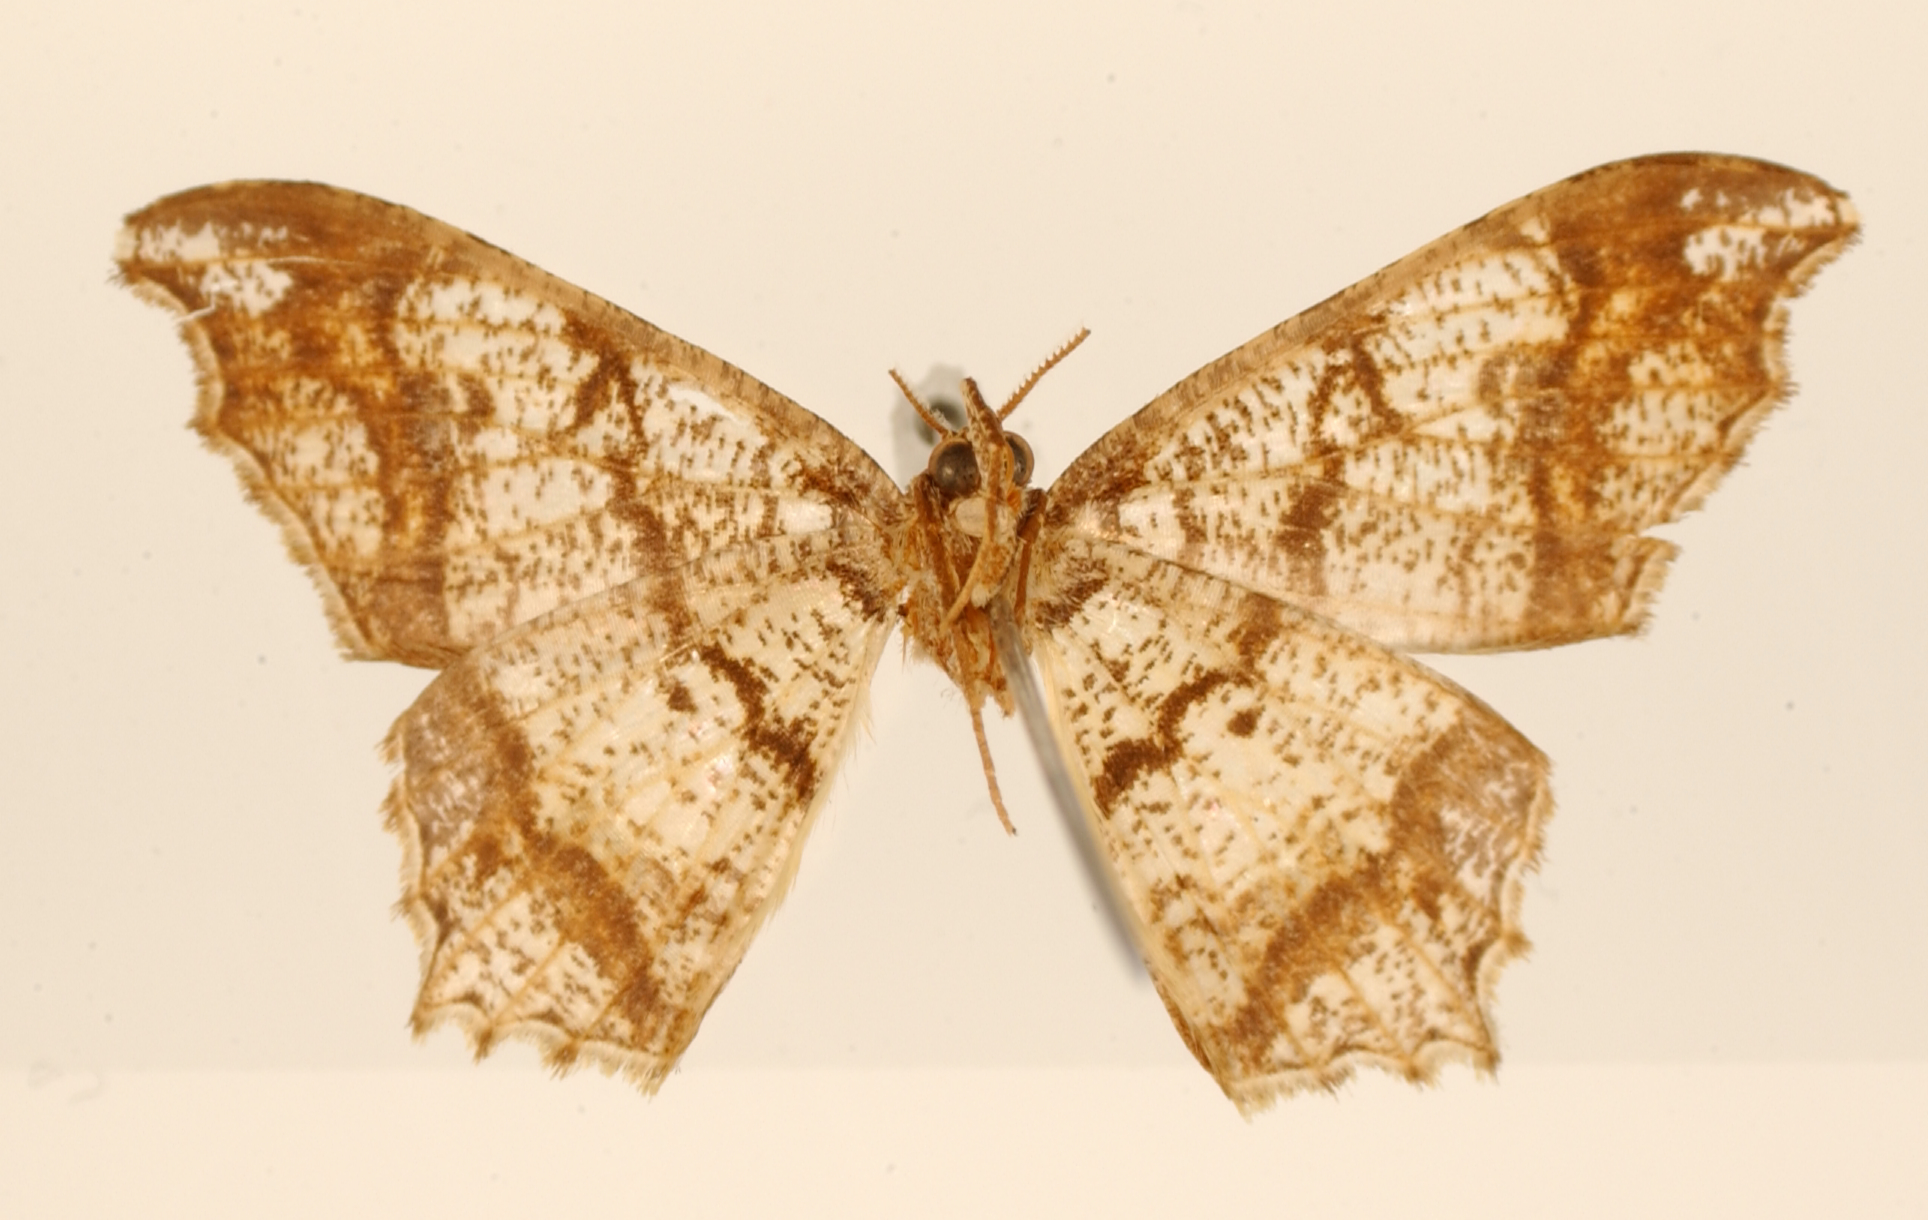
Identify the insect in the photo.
Semiothisa poasaria
